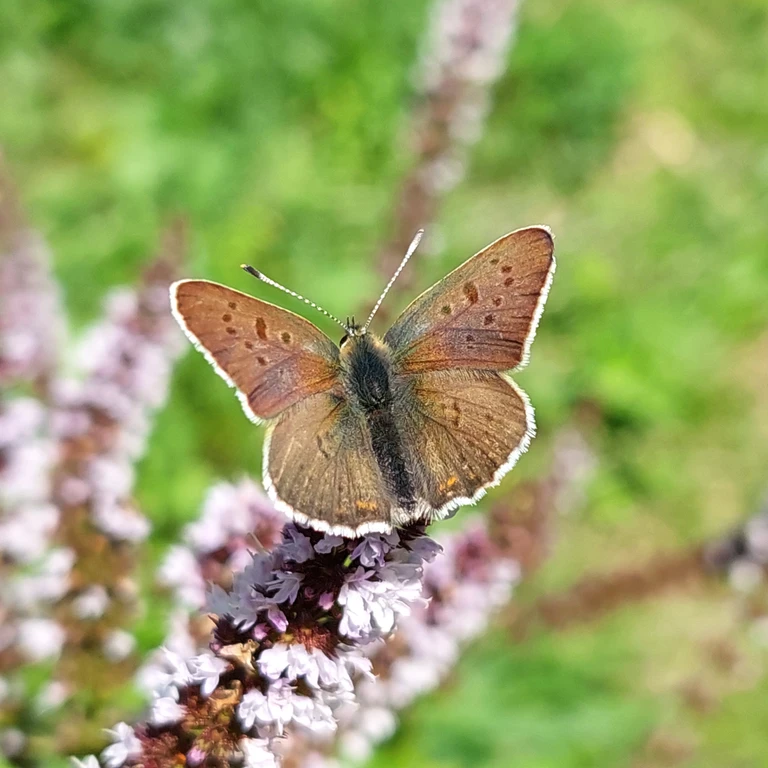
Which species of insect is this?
Lycaena tityrus (also Loweia tityrus)
